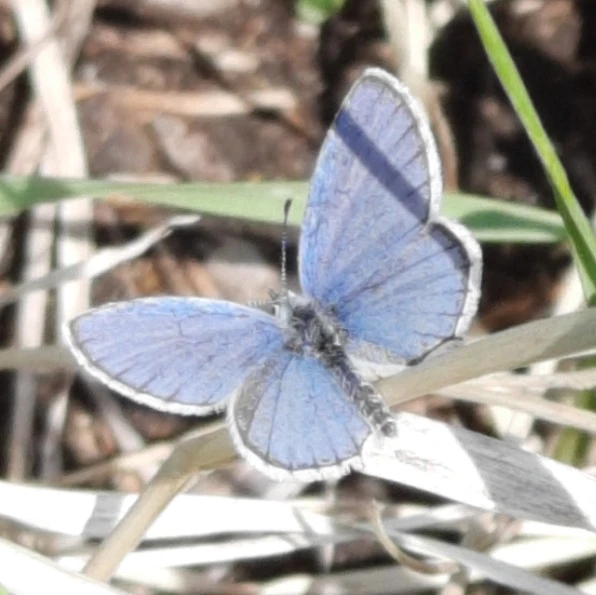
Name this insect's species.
Cupido argiades (also Elkalyce argiades)
